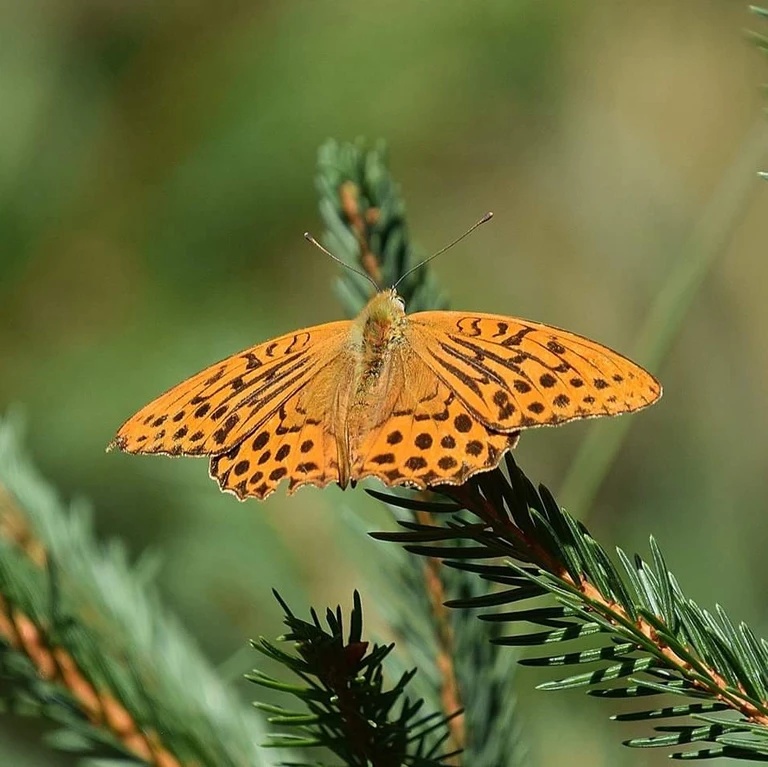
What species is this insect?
Argynnis paphia
